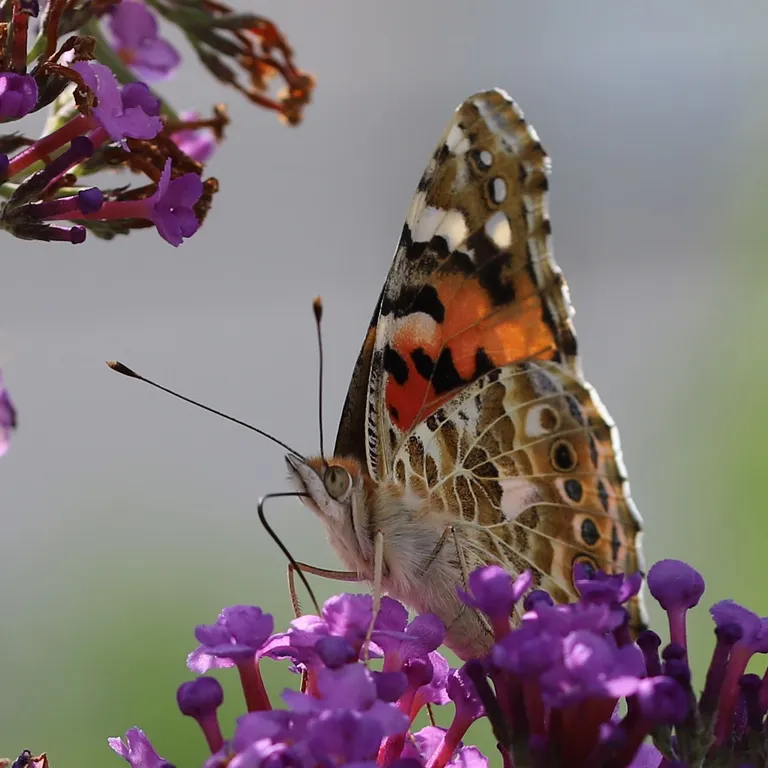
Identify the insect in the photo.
Vanessa cardui
